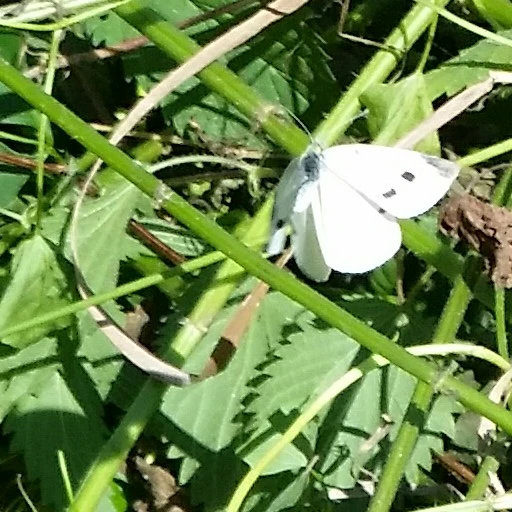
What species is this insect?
Pieris rapae
